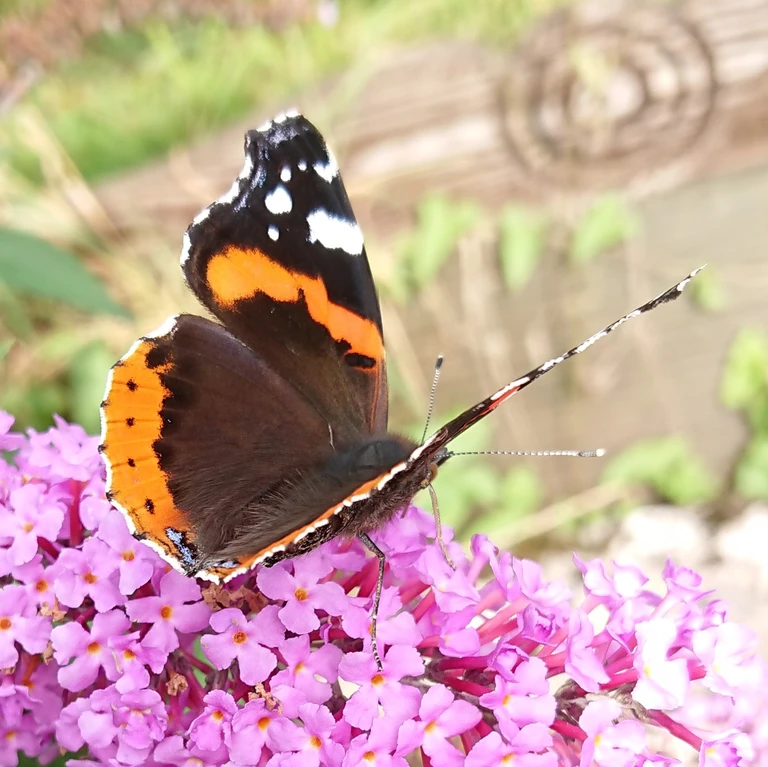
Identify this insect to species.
Vanessa atalanta
